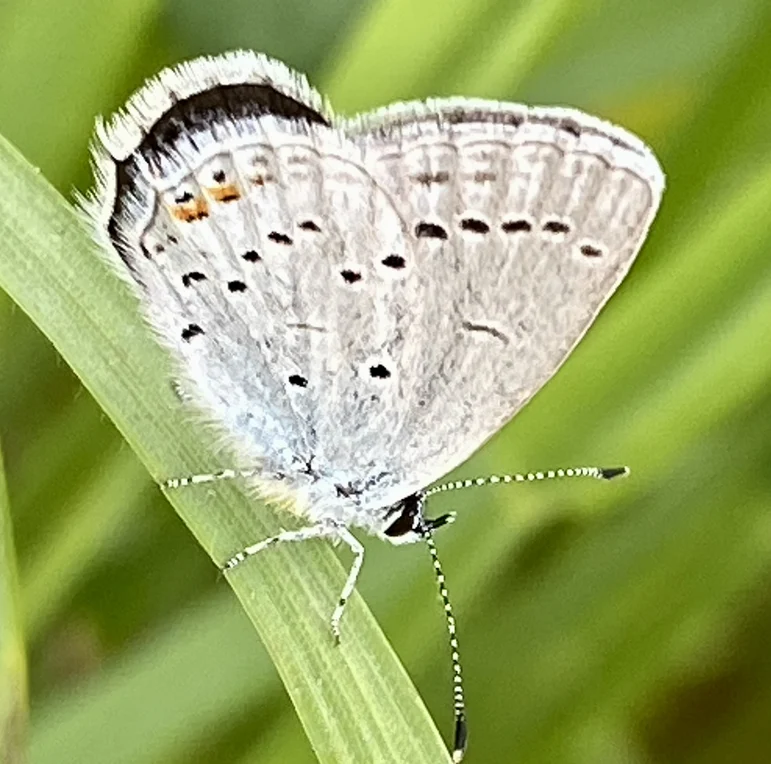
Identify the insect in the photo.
Cupido argiades (also Elkalyce argiades)
